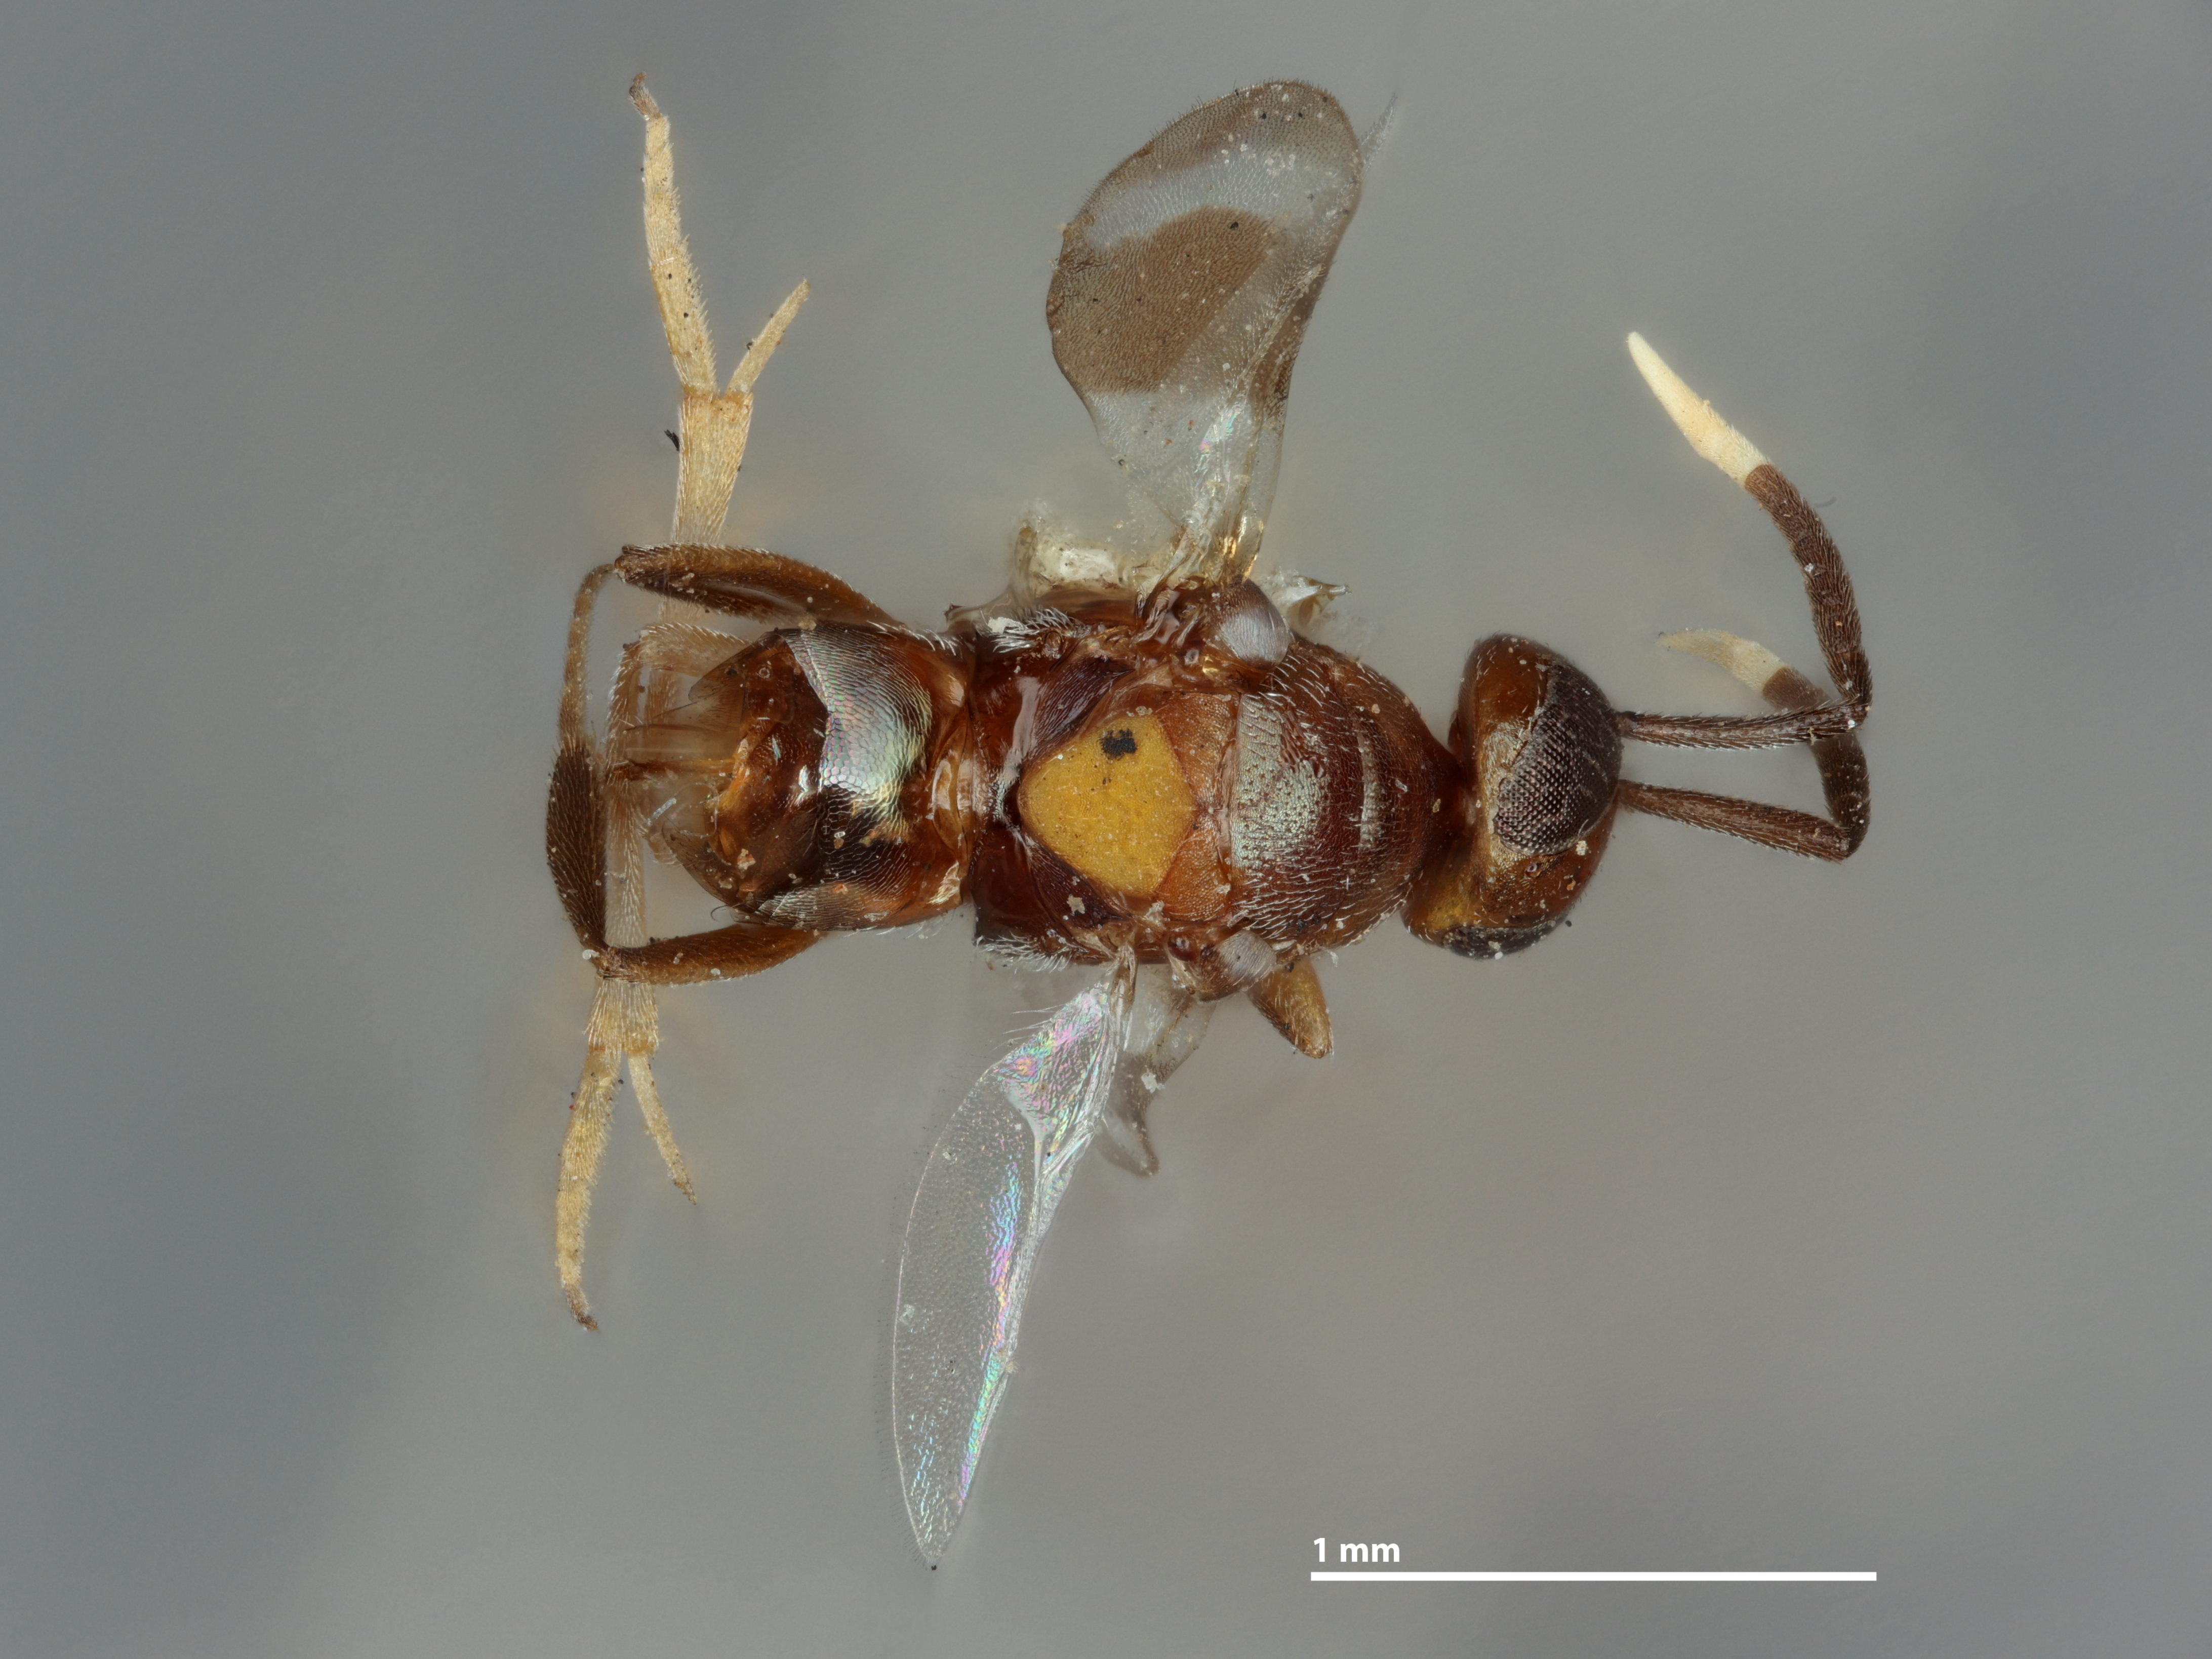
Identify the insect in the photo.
Homalotylus hyperaspidis
